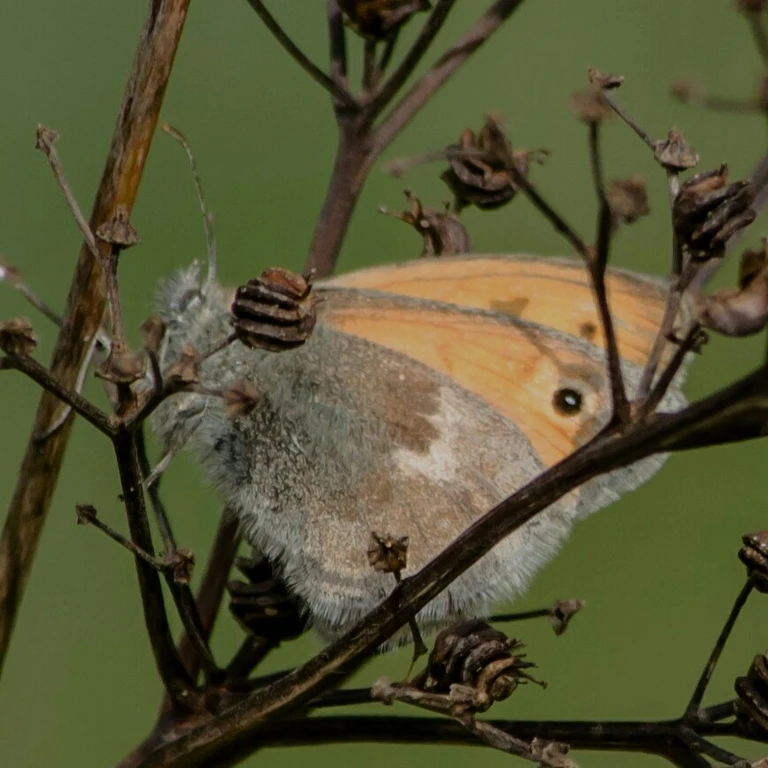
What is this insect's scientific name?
Coenonympha pamphilus
